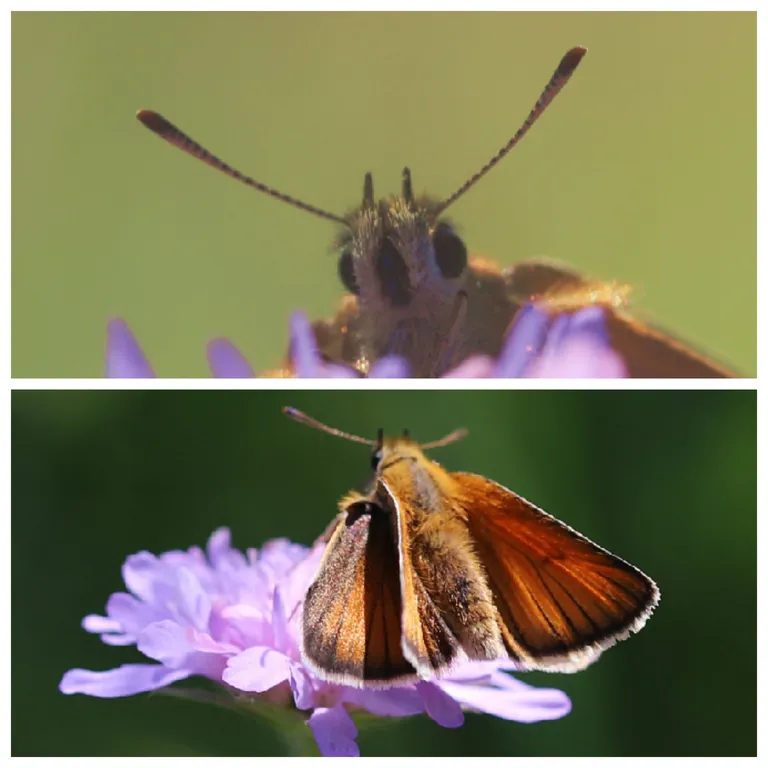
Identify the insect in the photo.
Thymelicus sylvestris
